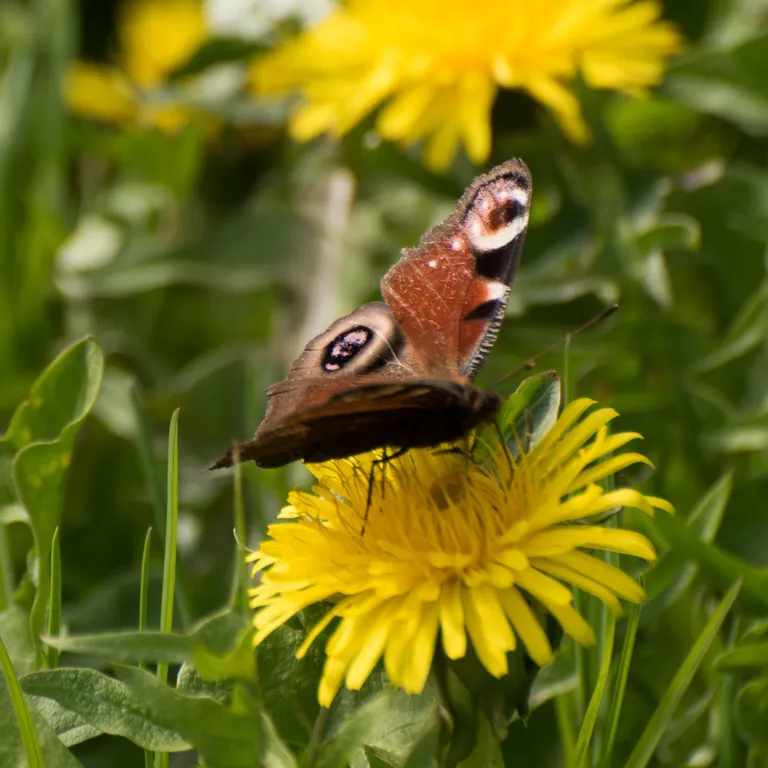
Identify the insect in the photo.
Aglais io
